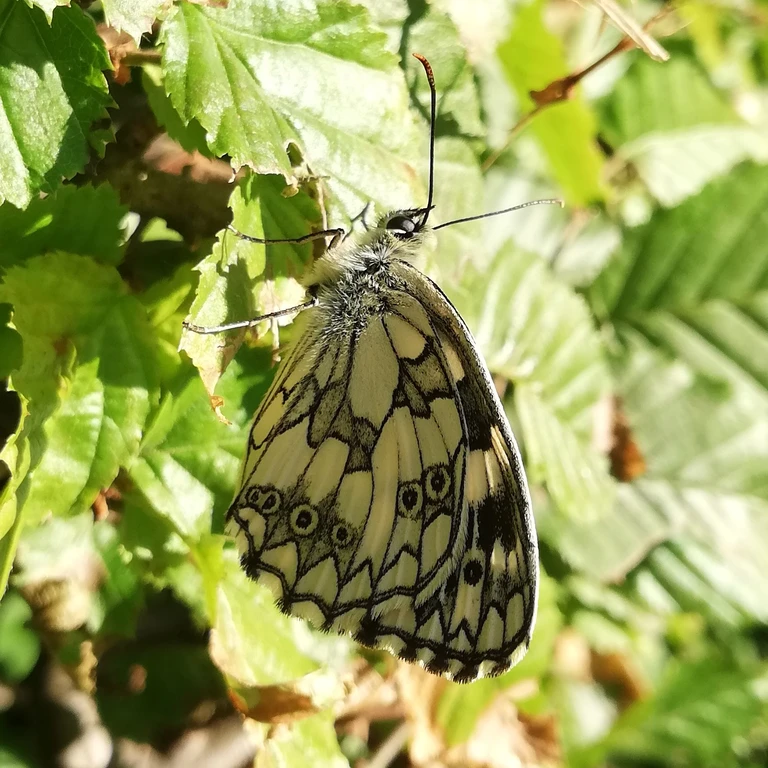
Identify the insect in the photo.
Melanargia galathea
